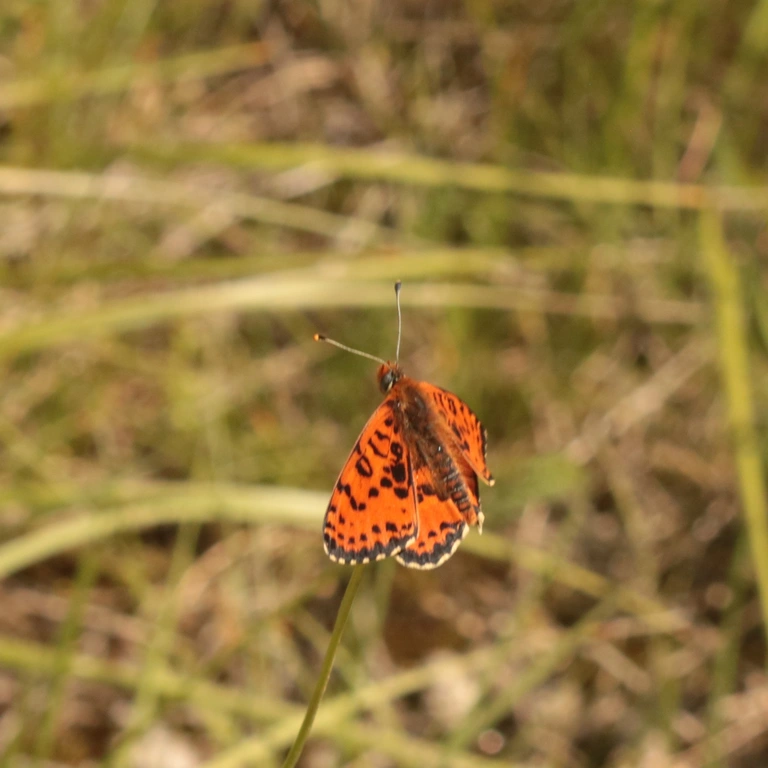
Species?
Melitaea didyma
